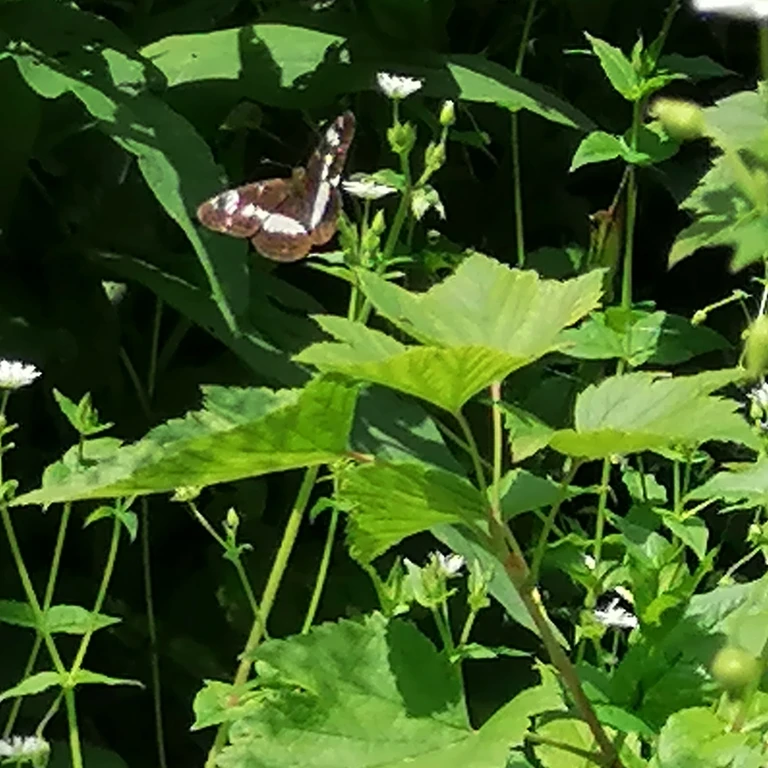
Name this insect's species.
Limenitis camilla (also Ladoga camilla)
